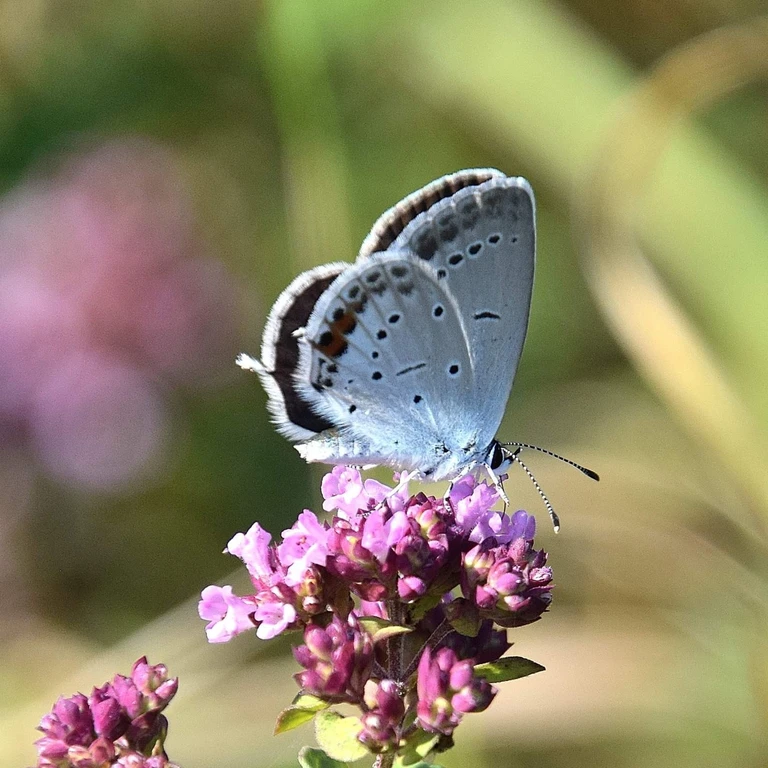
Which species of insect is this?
Cupido argiades (also Elkalyce argiades)
